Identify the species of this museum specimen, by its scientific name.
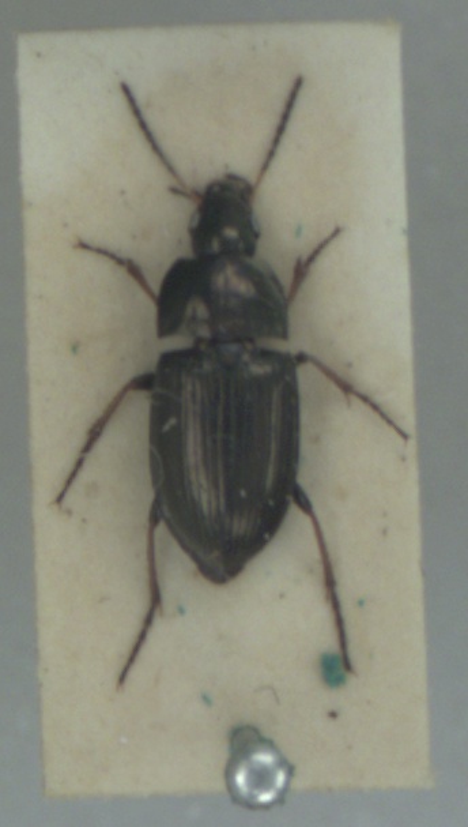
Amara plebeja
